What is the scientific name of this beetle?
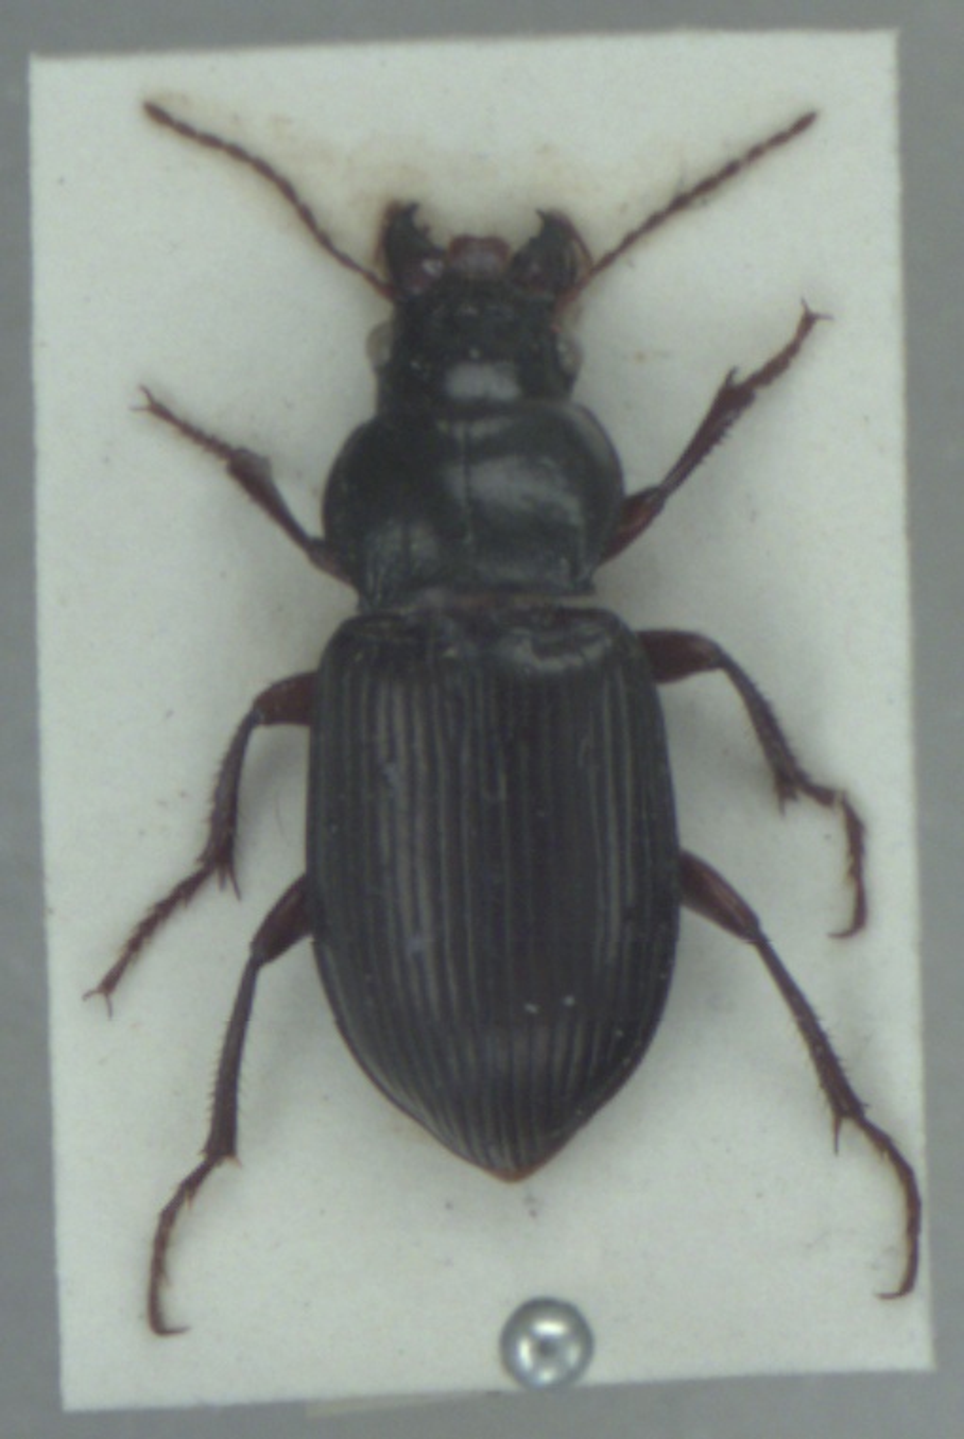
Amara aulica
